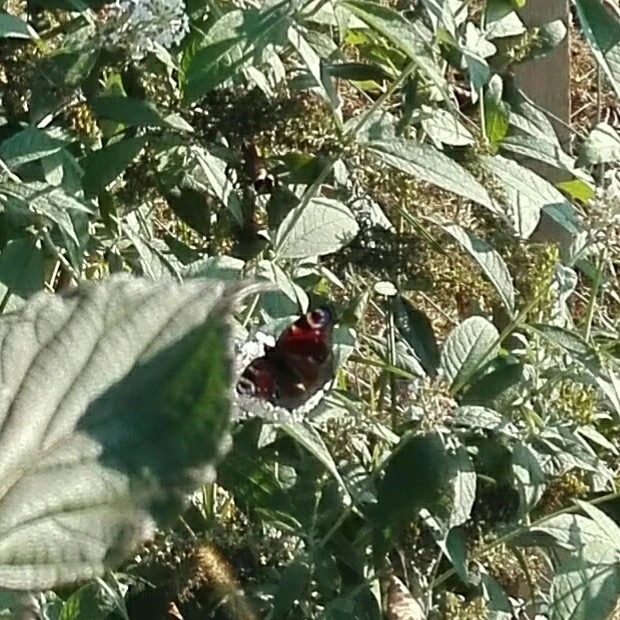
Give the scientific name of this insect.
Aglais io
